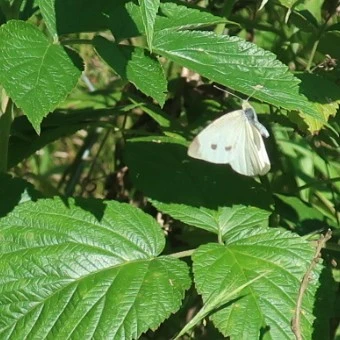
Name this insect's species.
Pieris rapae
